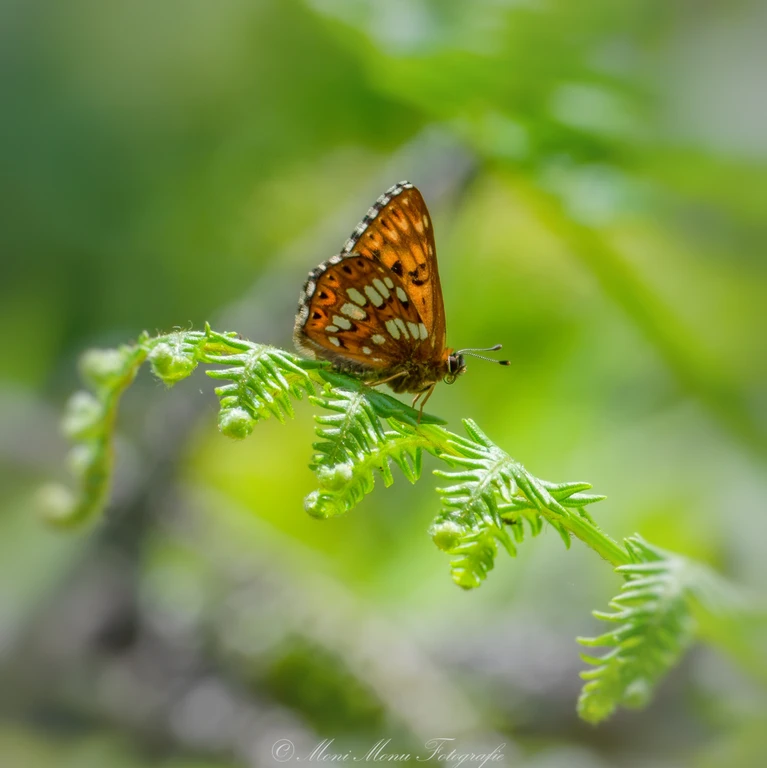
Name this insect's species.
Hamearis lucina
